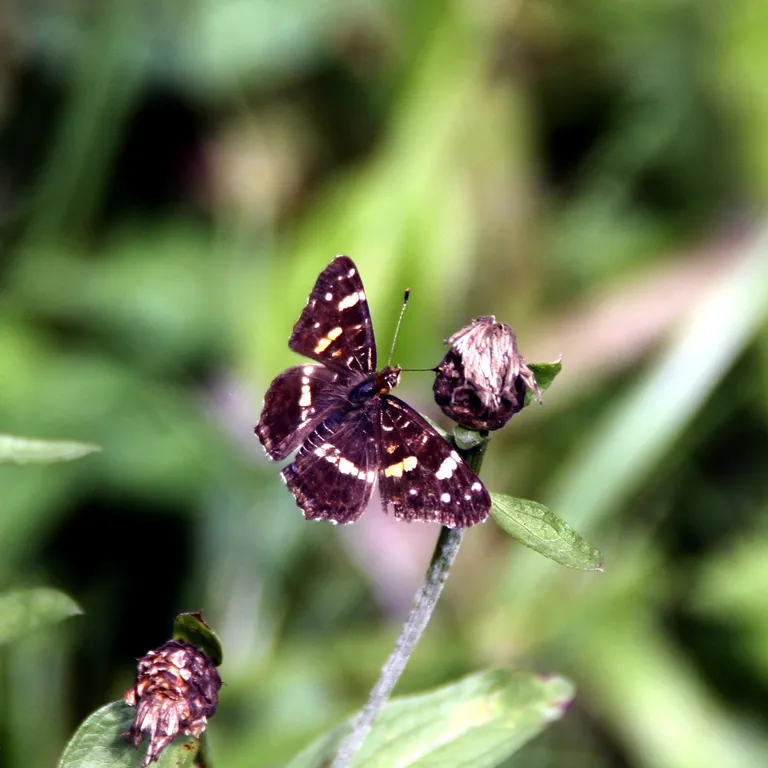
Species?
Araschnia levana
